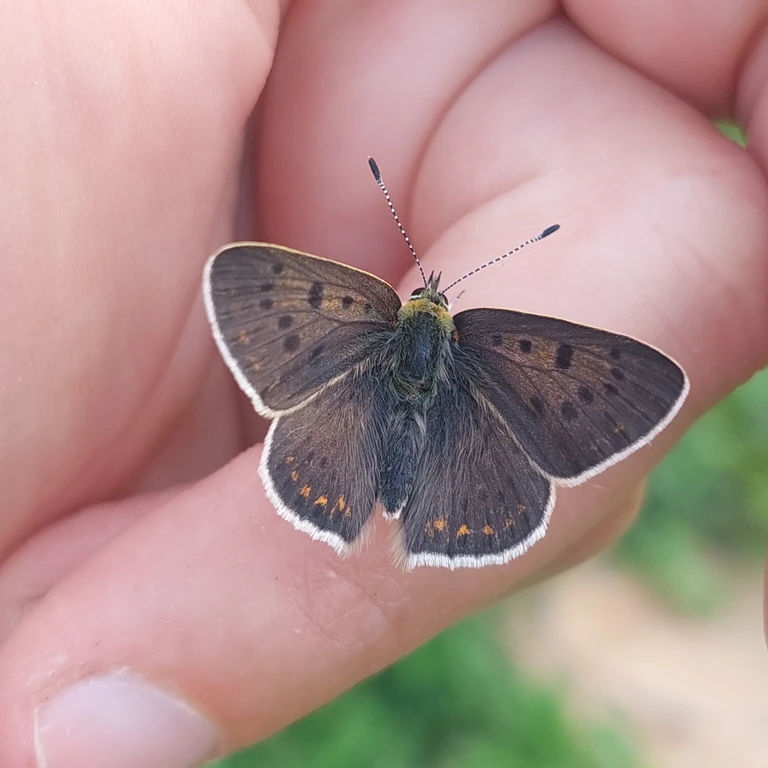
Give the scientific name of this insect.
Lycaena tityrus (also Loweia tityrus)
